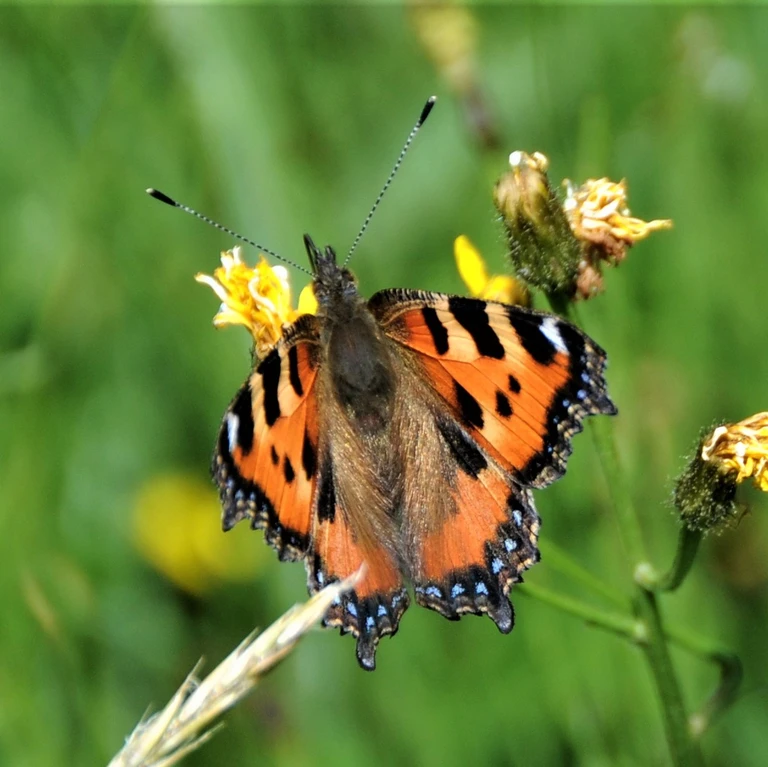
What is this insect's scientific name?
Aglais urticae
